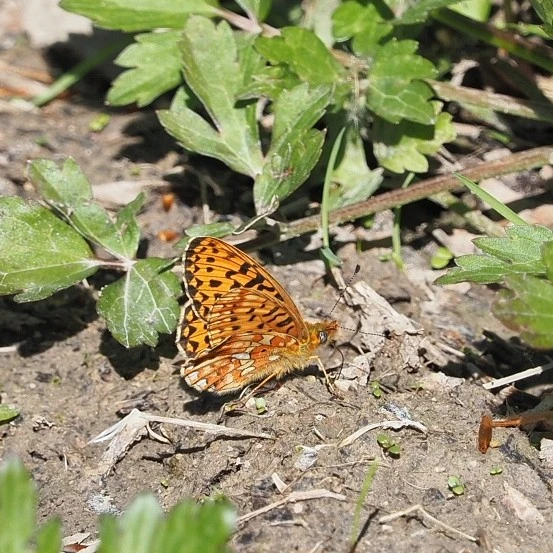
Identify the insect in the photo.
Boloria euphrosyne (also Clossiana euphrosyne)
